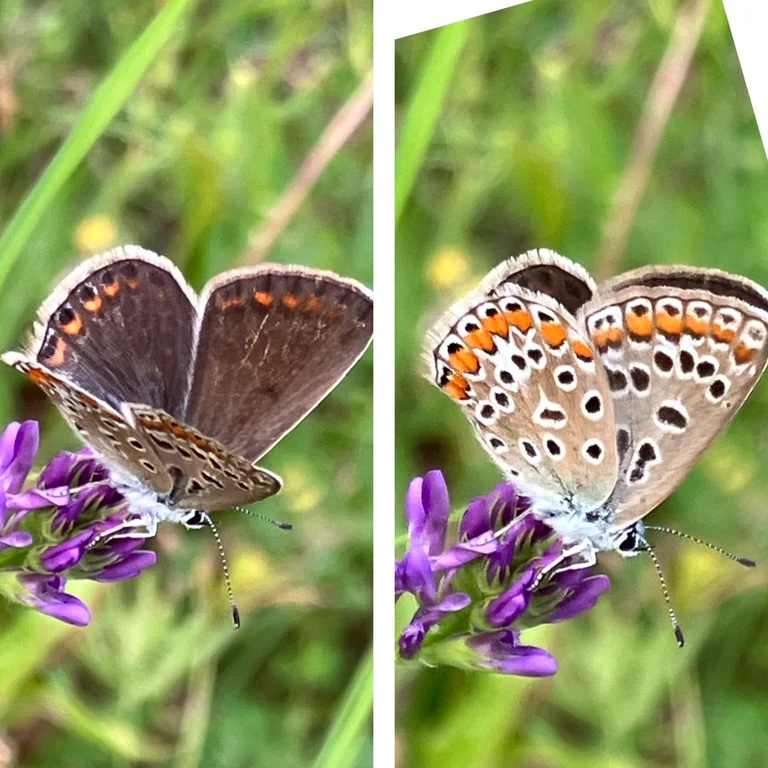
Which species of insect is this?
Polyommatus icarus
